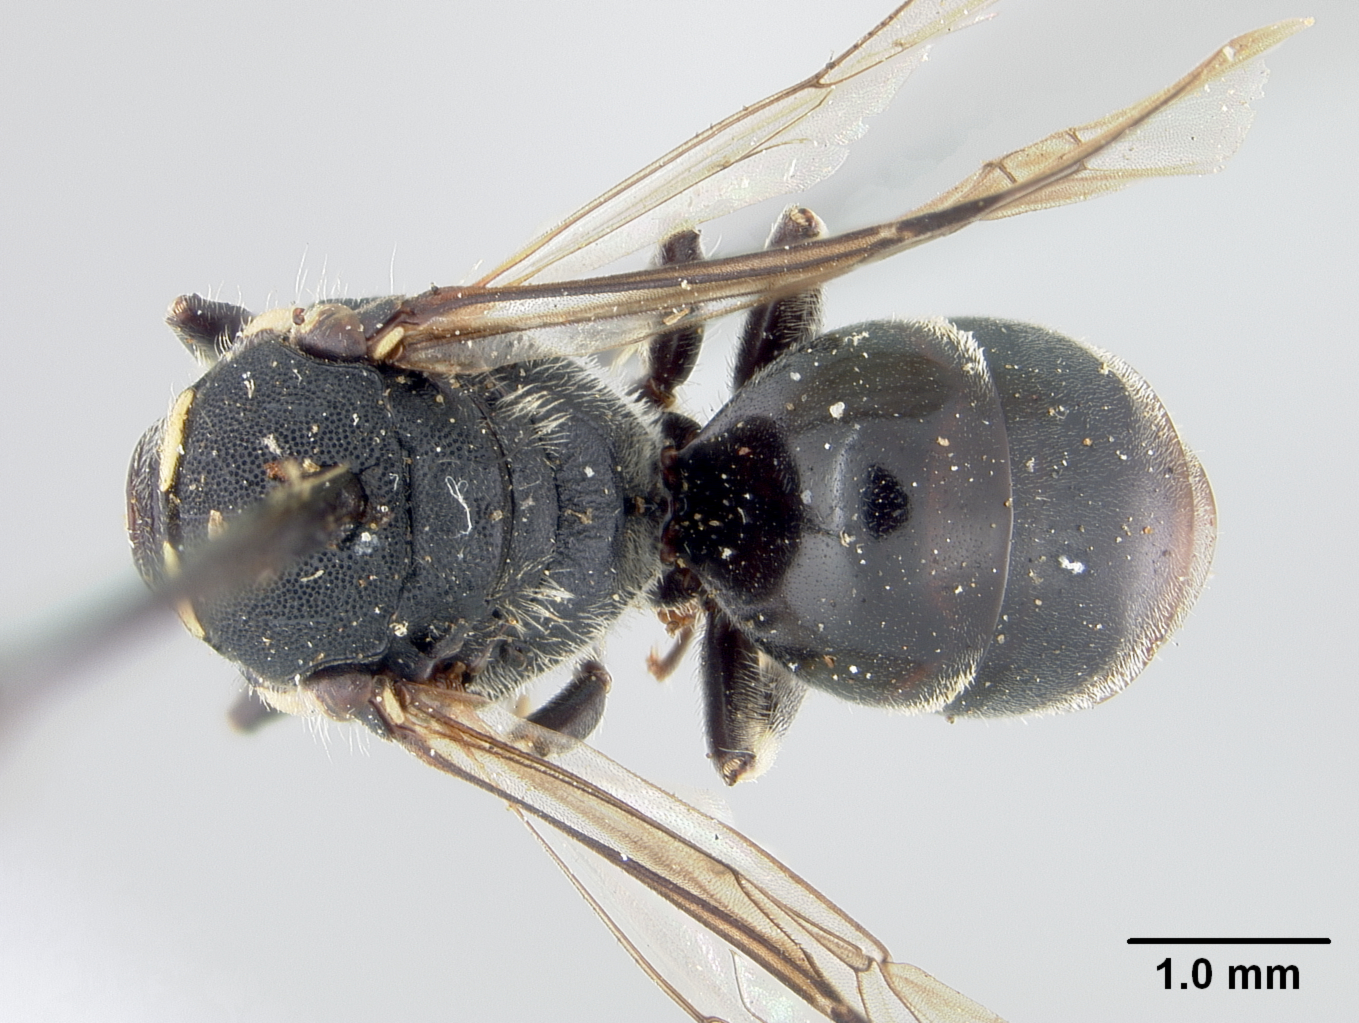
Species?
Prosopis transvittata
